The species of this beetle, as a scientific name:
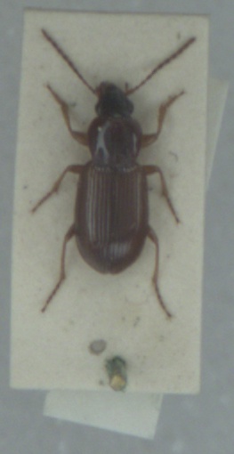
Pterostichus strenuus
